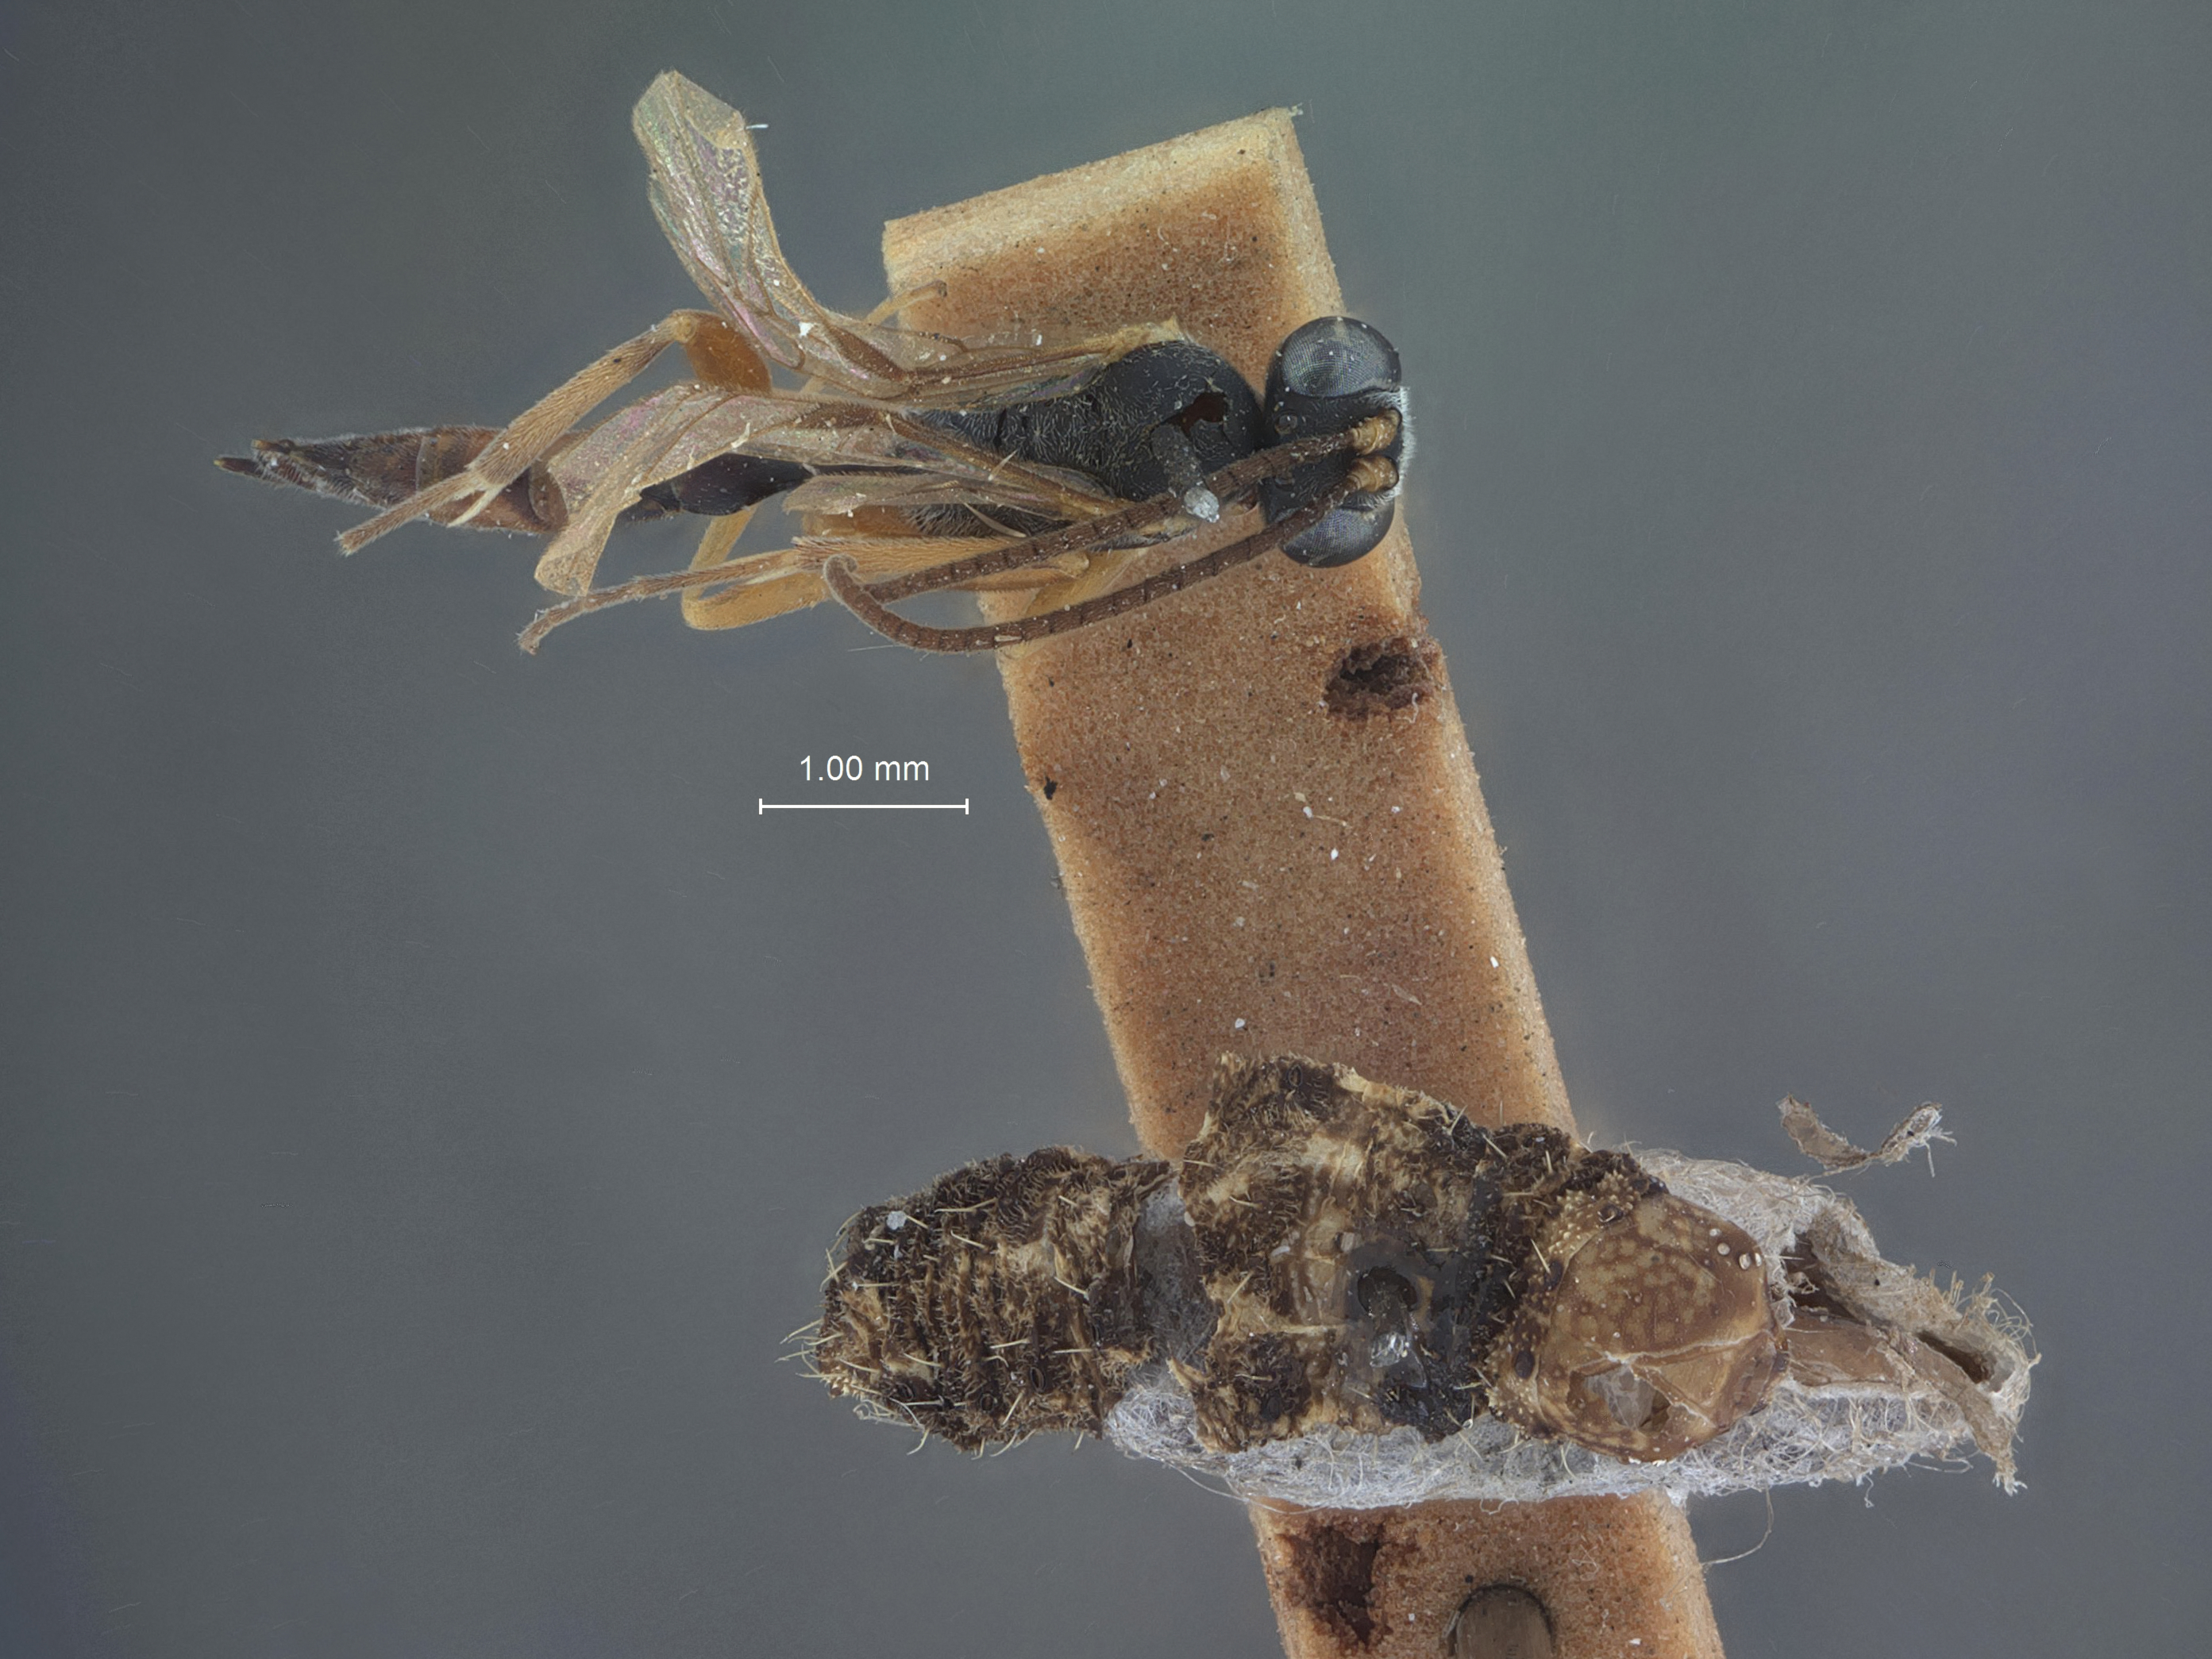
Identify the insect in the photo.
Hyposoter diversicolor
